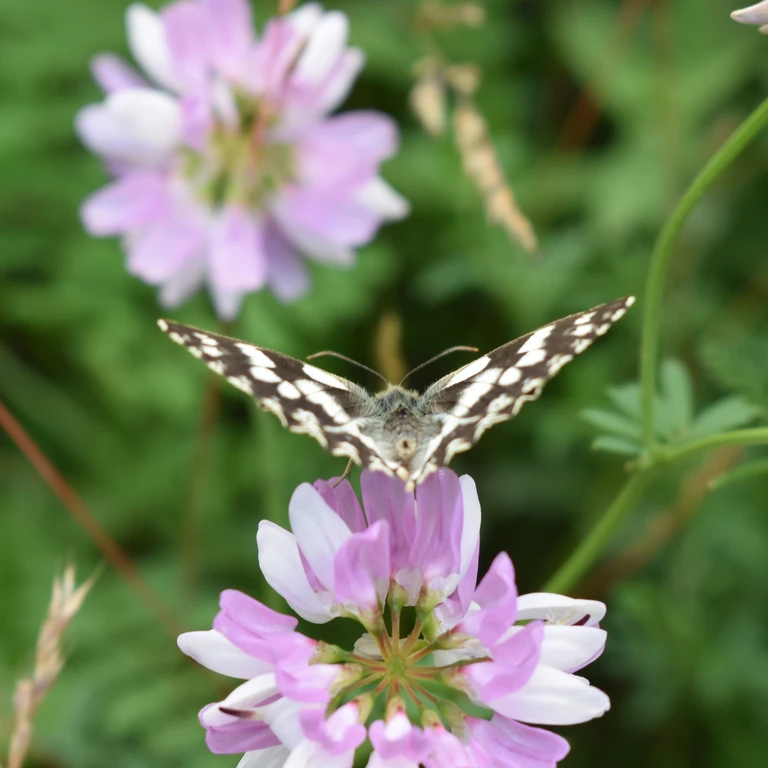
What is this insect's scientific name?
Melanargia galathea
